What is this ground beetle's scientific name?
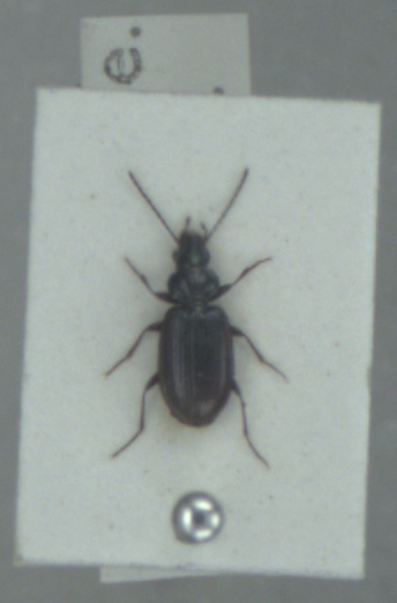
Bembidion aeneum
